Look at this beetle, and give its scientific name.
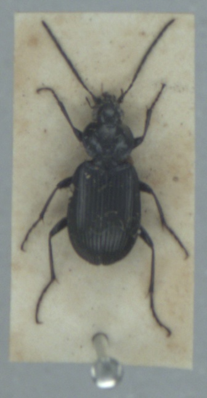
Agonum emarginatum
